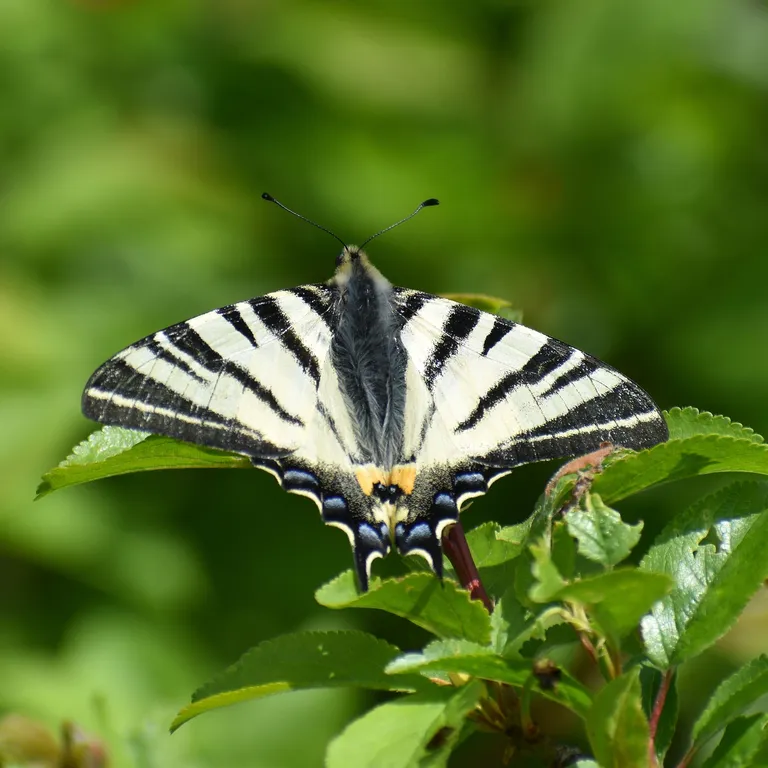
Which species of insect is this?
Iphiclides podalirius
